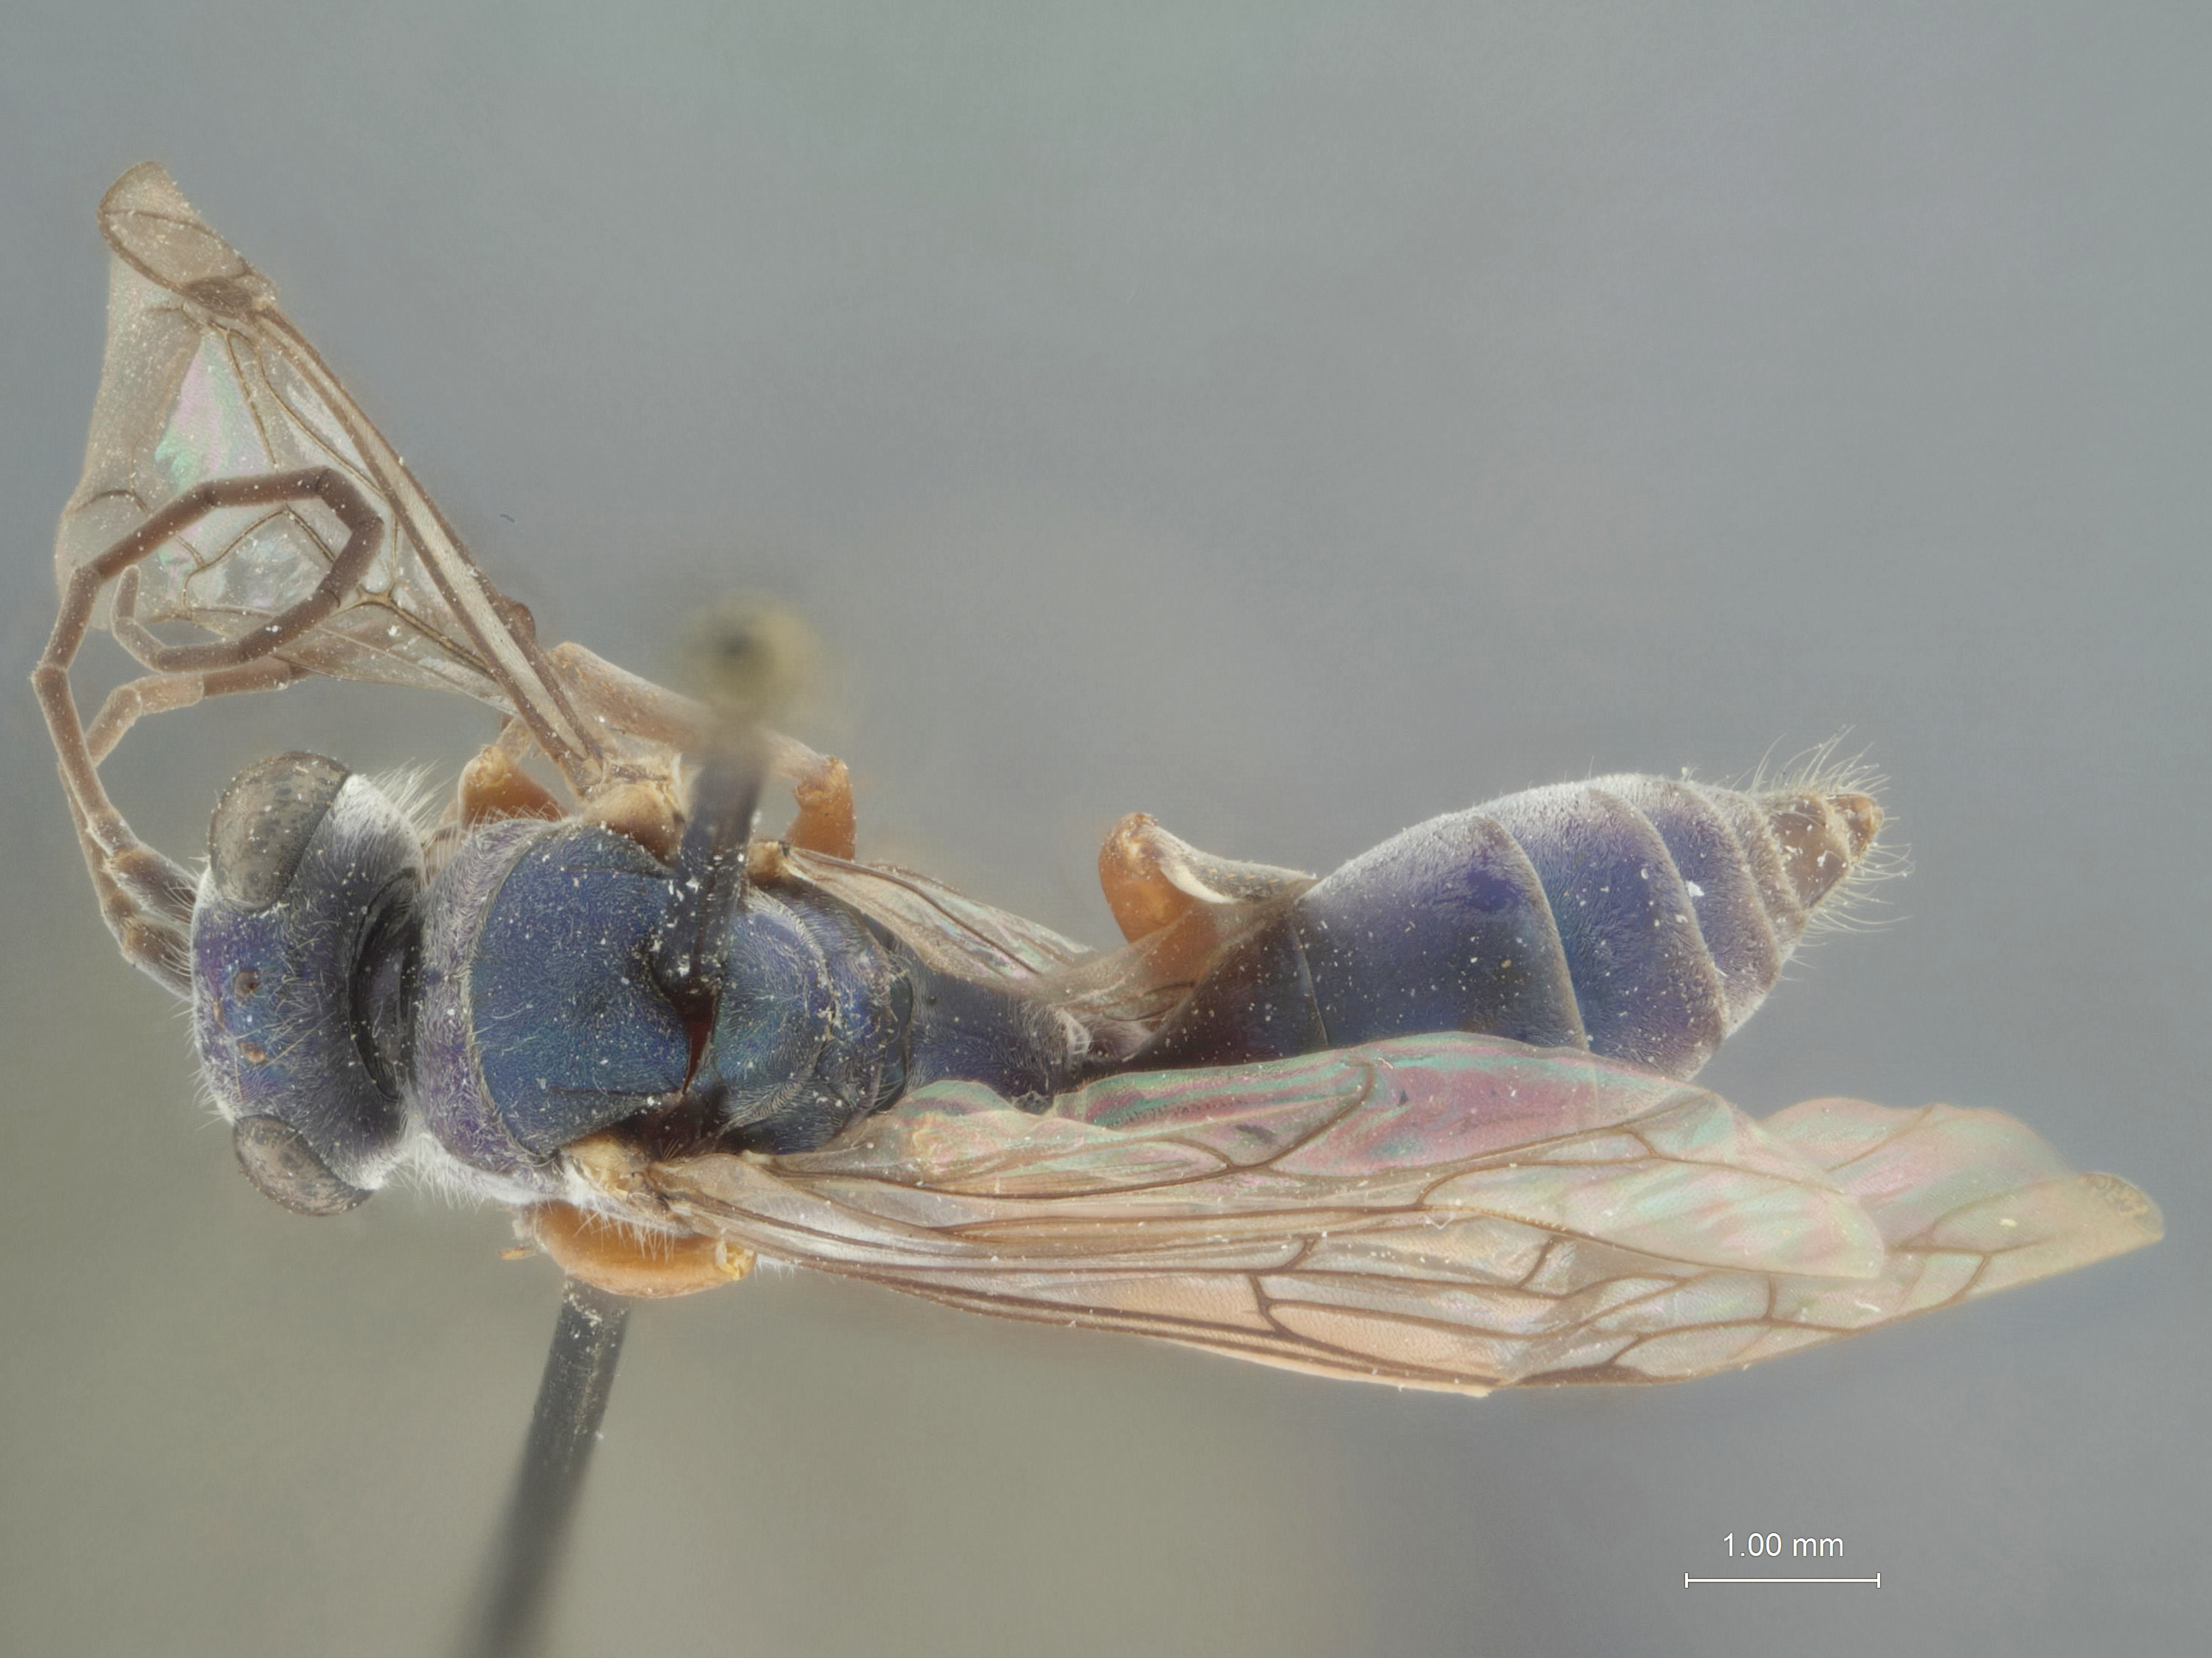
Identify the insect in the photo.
Auplopus puniceus
